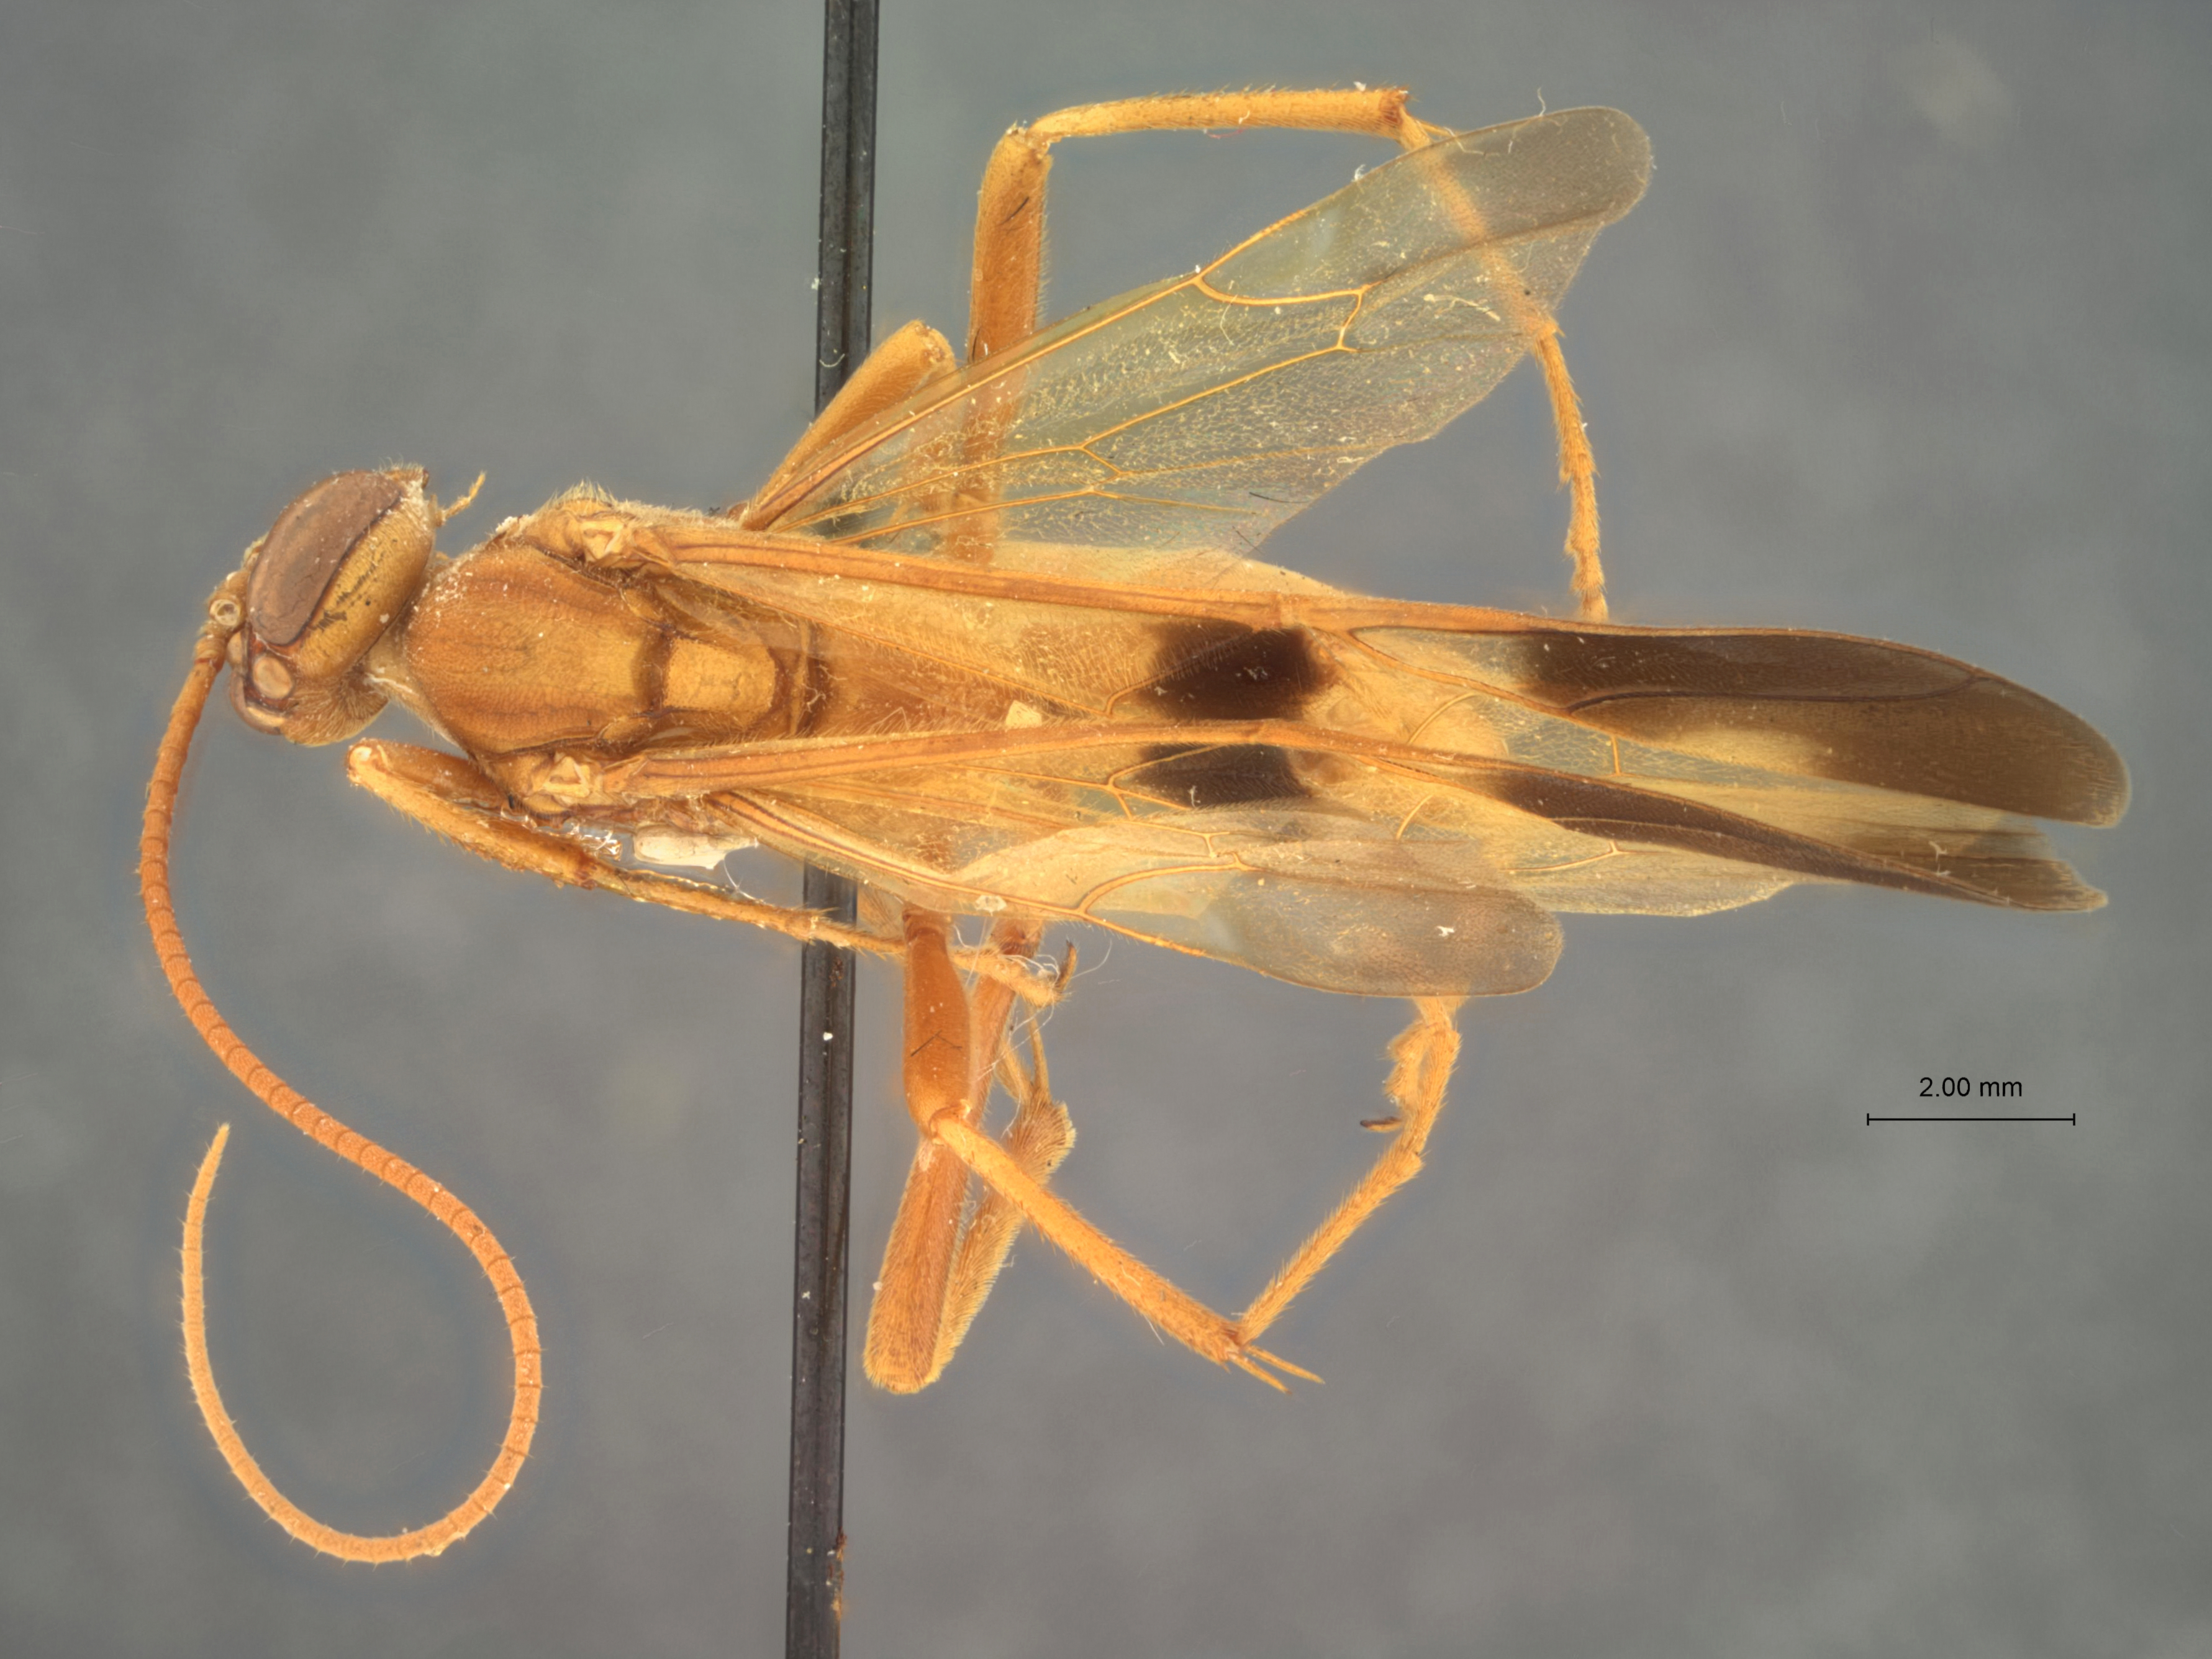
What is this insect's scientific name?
Euryophior vexatious
